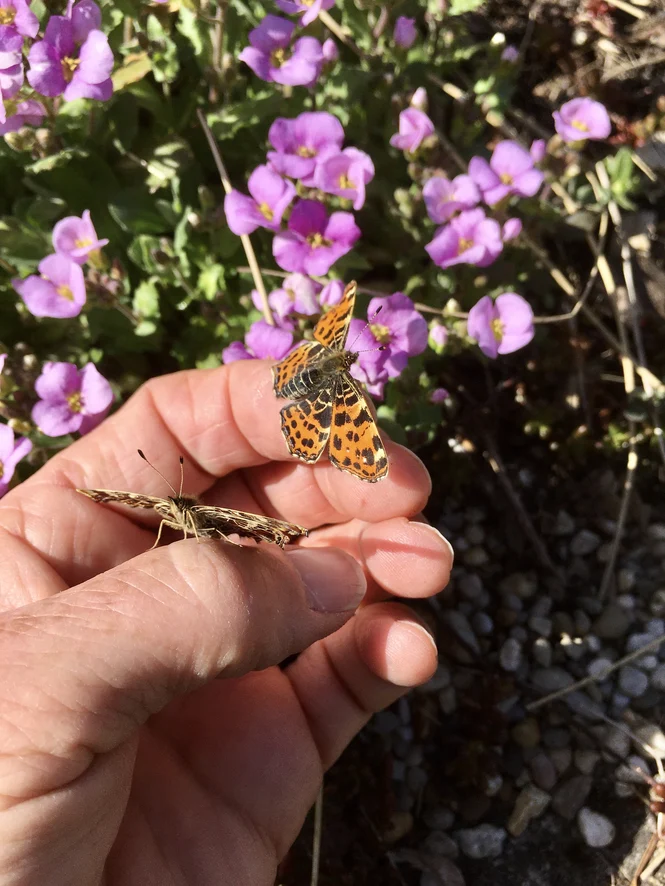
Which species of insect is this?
Araschnia levana
